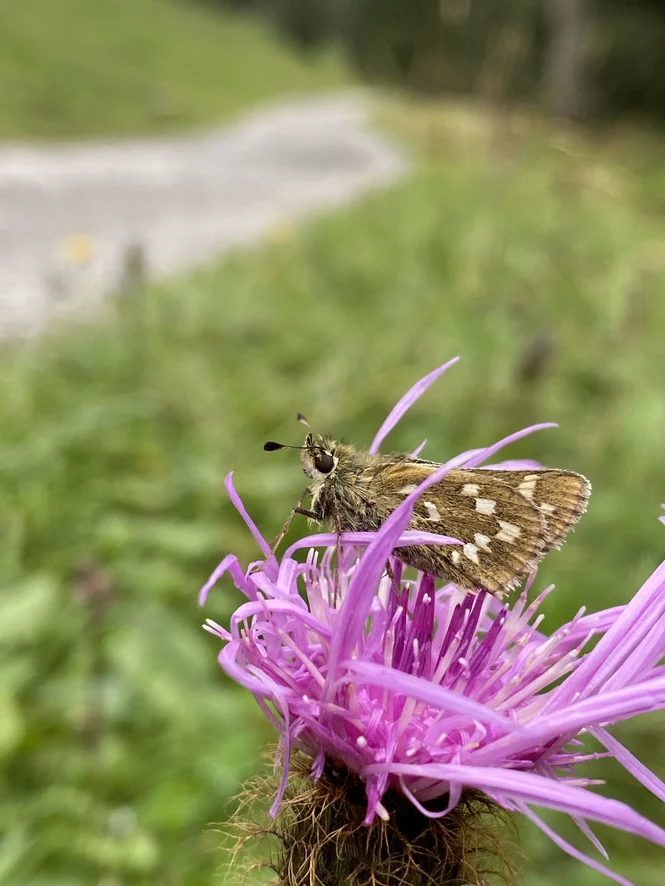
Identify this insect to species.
Hesperia comma
